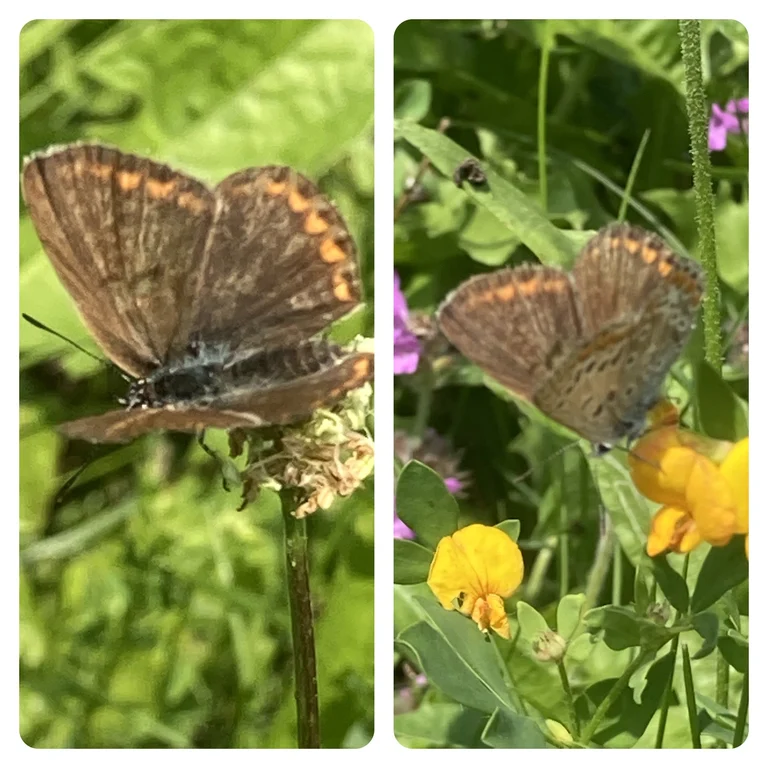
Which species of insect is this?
Polyommatus icarus
